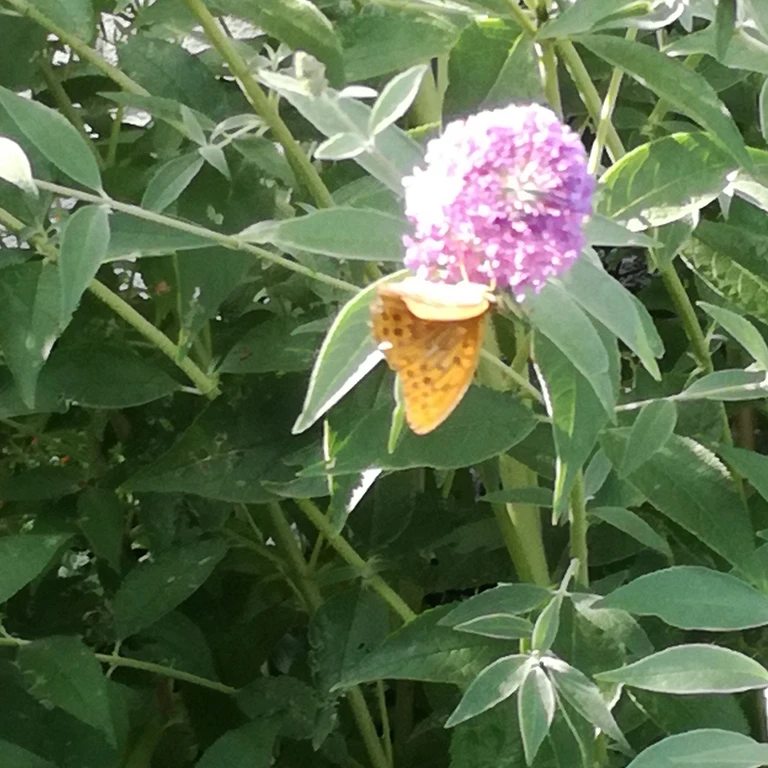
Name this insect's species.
Argynnis paphia
